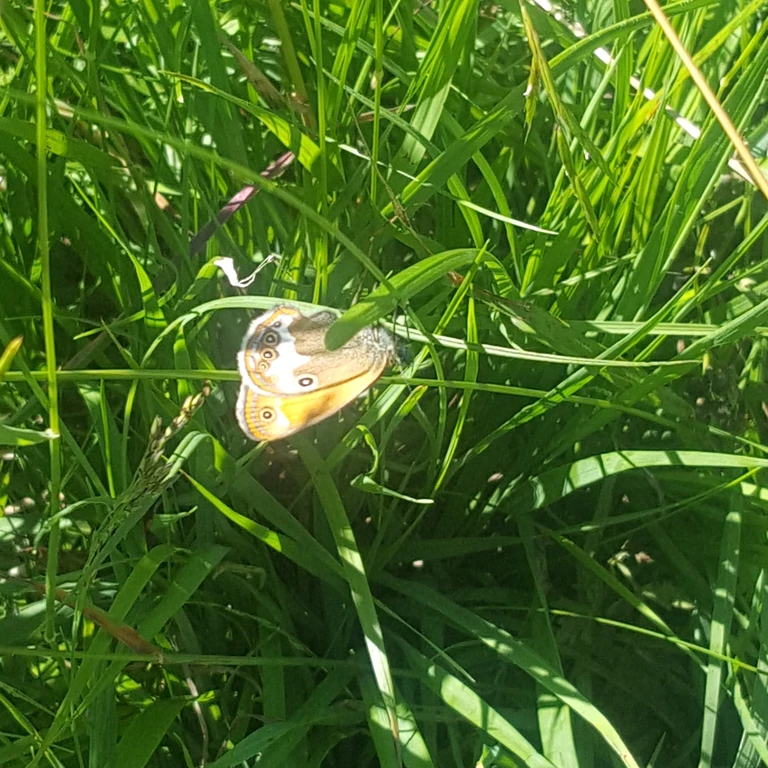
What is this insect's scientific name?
Coenonympha arcania
